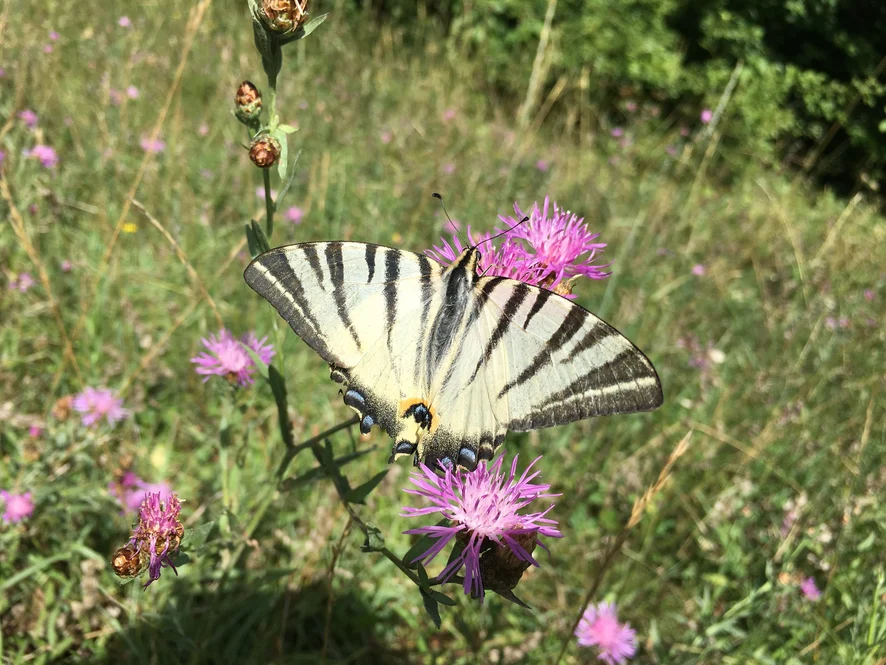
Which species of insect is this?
Iphiclides podalirius
